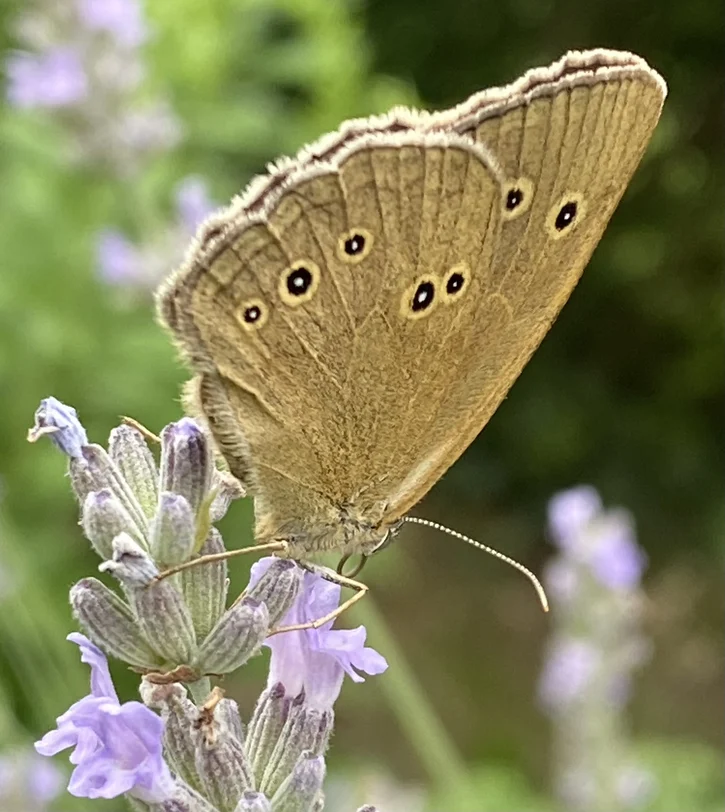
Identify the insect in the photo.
Aphantopus hyperantus
